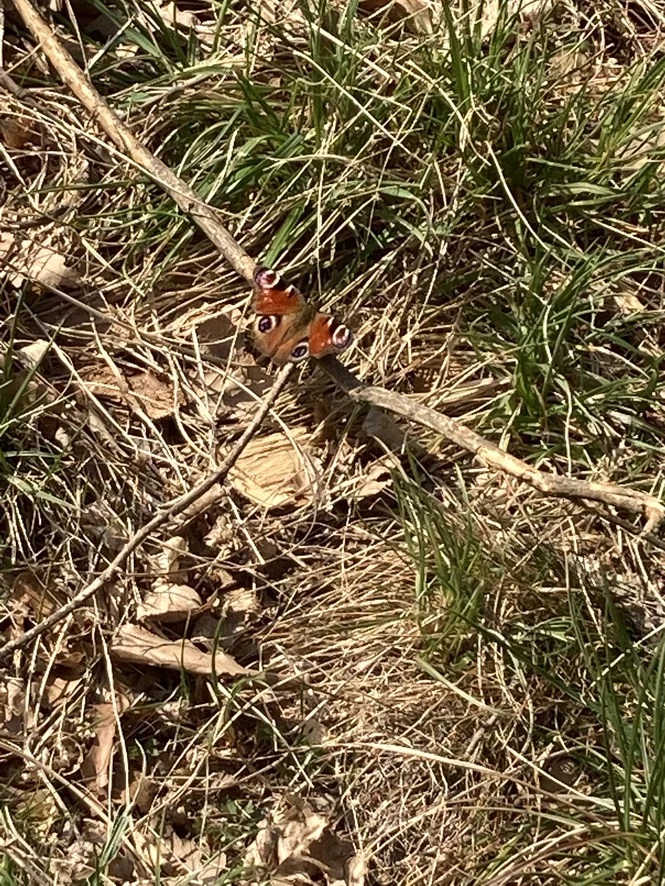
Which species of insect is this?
Aglais io
